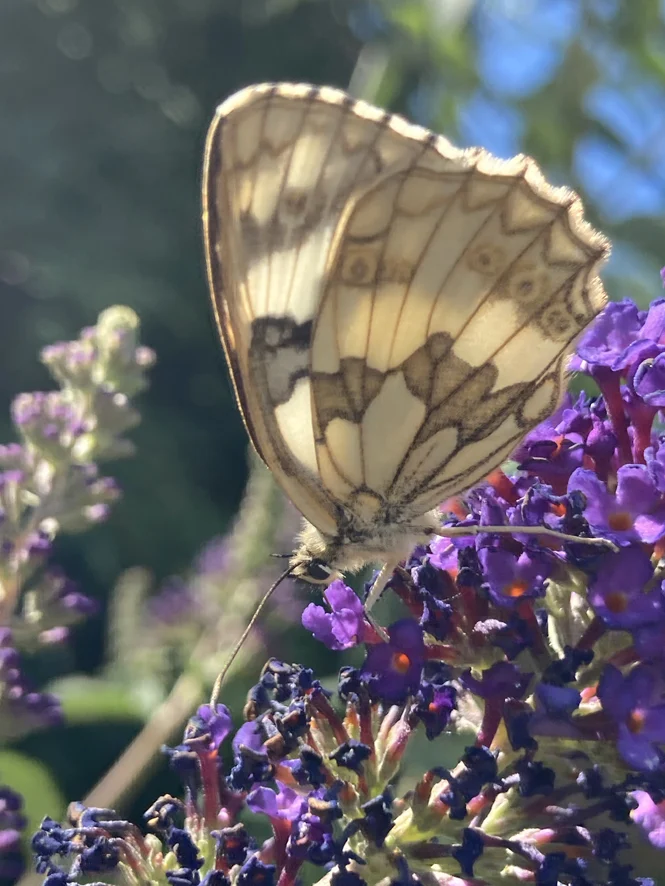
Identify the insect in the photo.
Melanargia galathea
